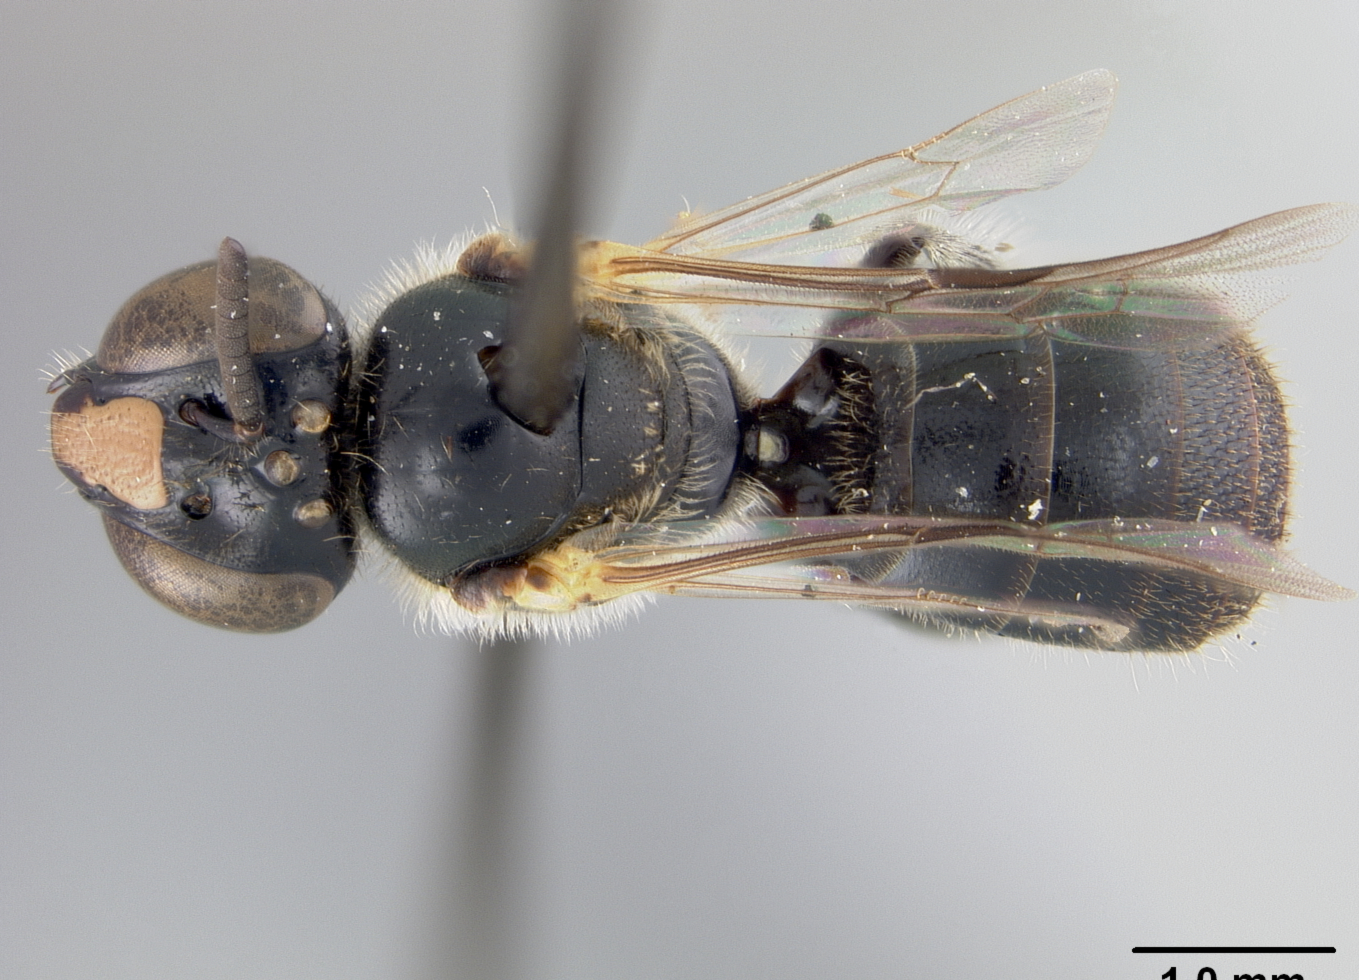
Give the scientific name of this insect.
Allodape plebeia
